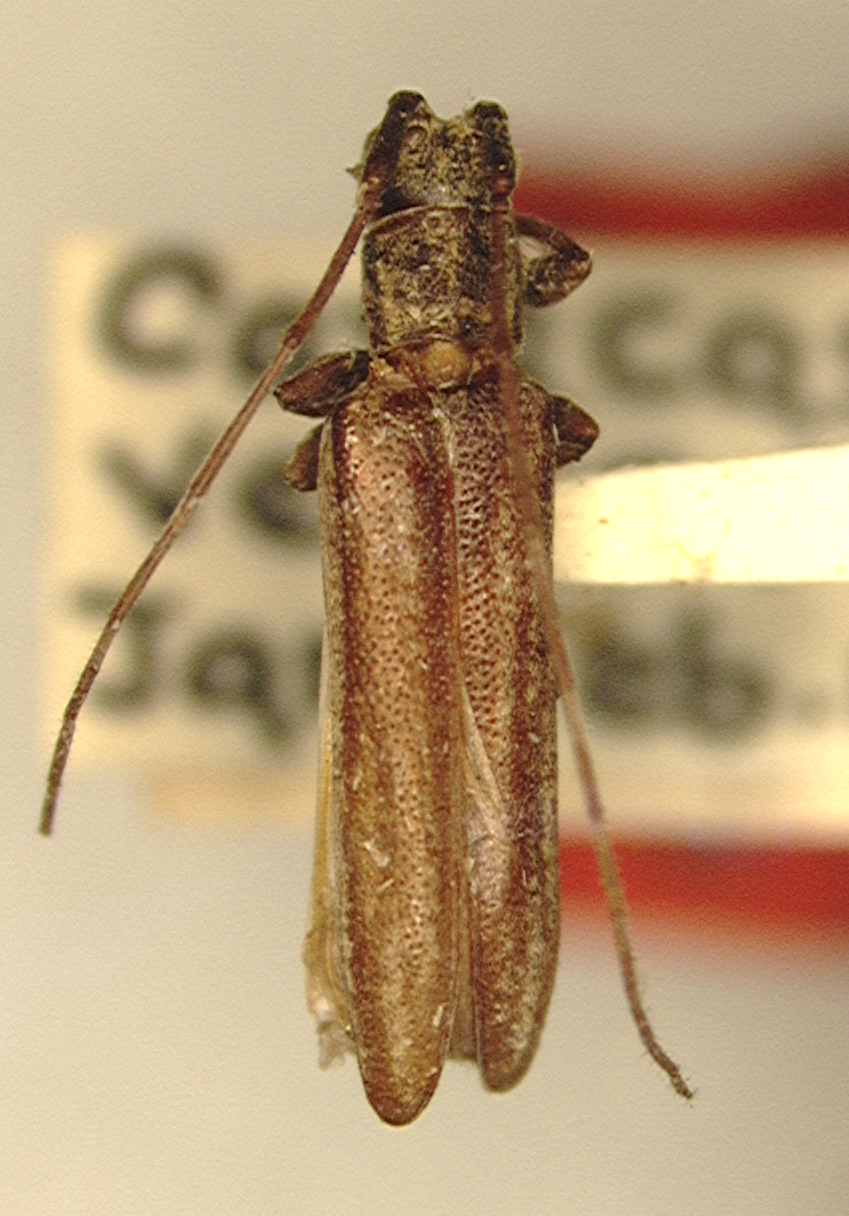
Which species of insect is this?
Cacostola sirena
